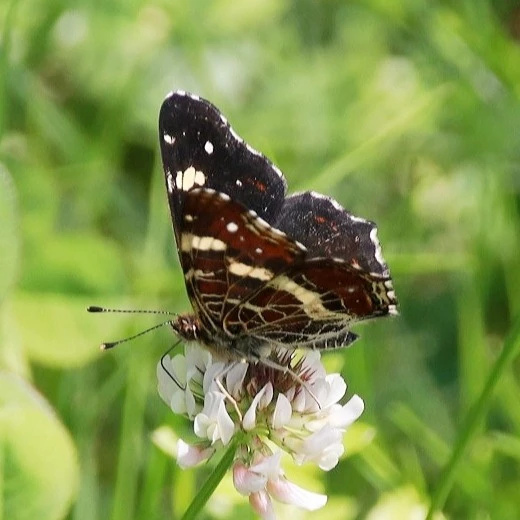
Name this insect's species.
Araschnia levana
